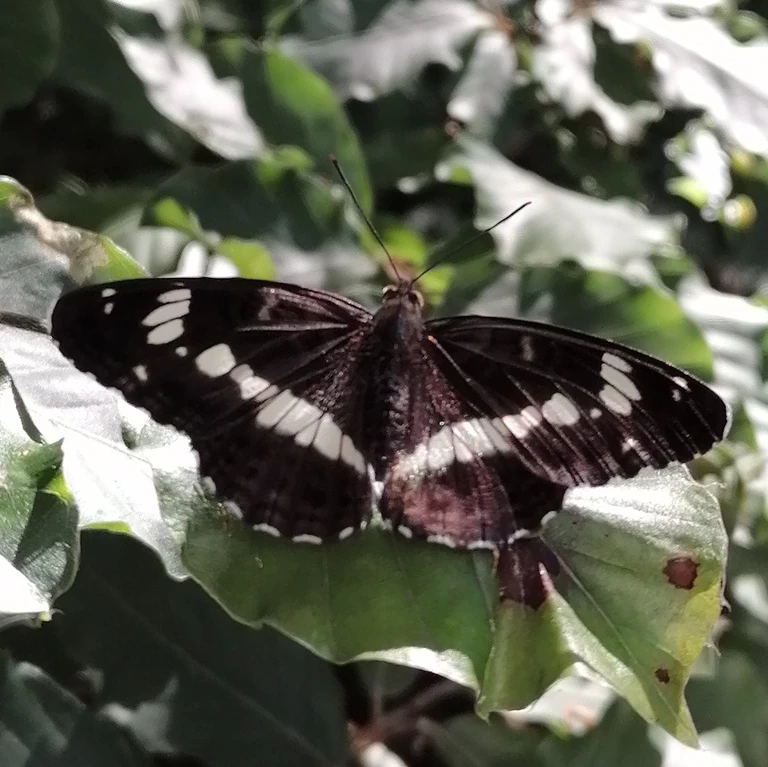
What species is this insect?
Limenitis camilla (also Ladoga camilla)
